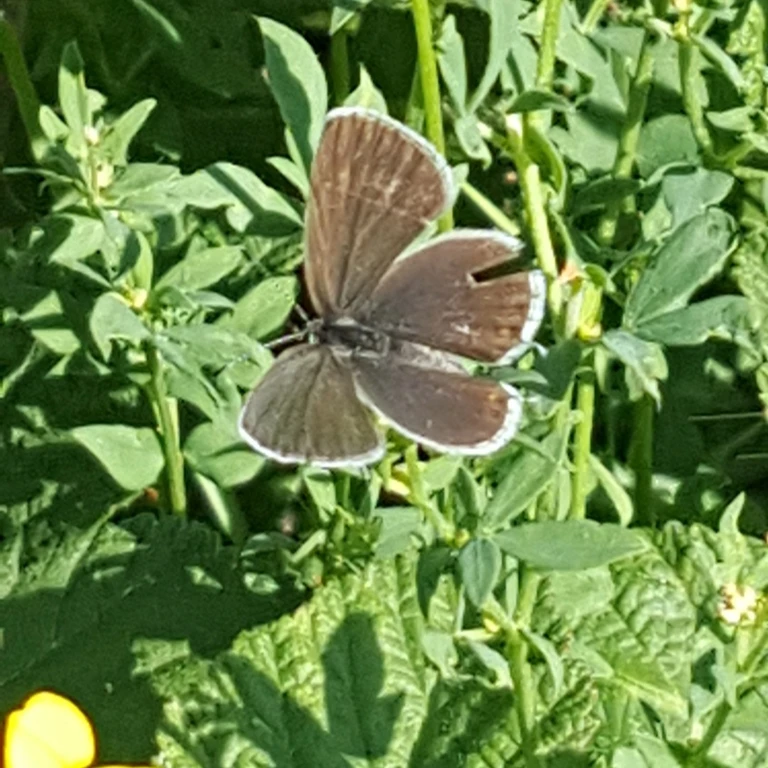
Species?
Cupido argiades (also Elkalyce argiades)
